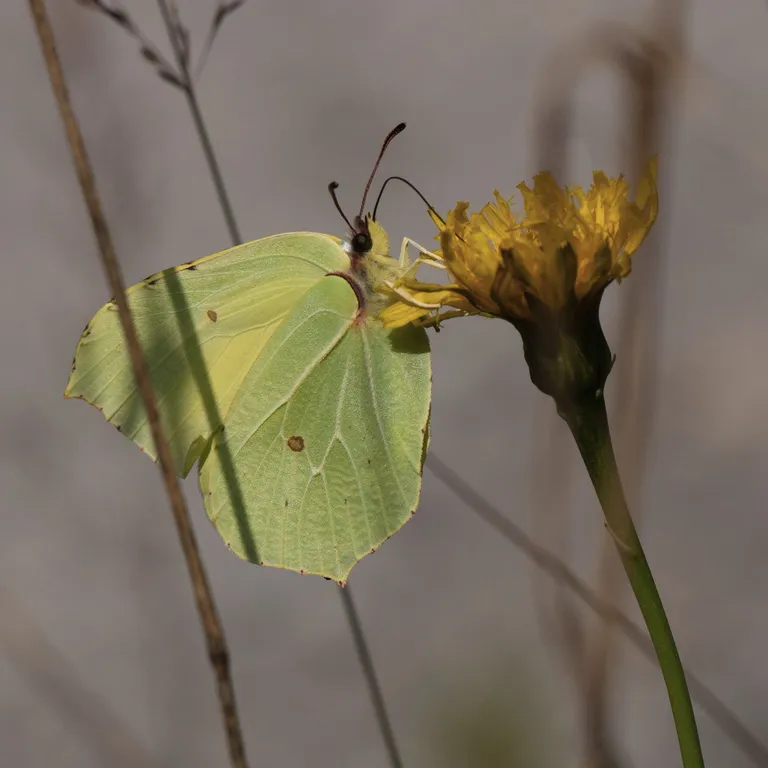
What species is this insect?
Gonepteryx rhamni
